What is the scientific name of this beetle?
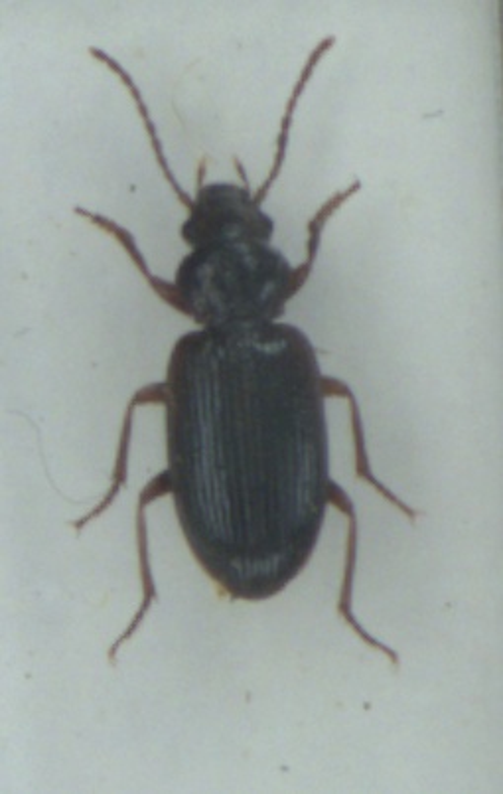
Dicheirotrichus gustavii
